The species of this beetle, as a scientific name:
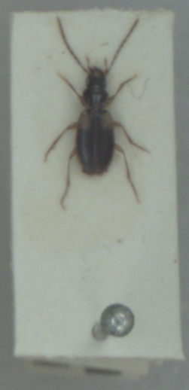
Badister sodalis
